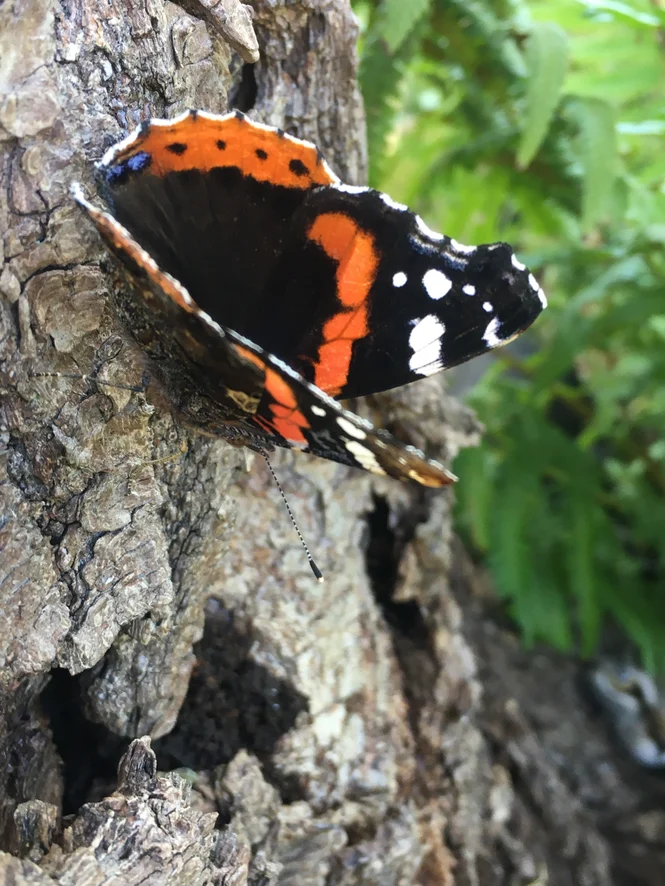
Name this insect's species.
Vanessa atalanta
